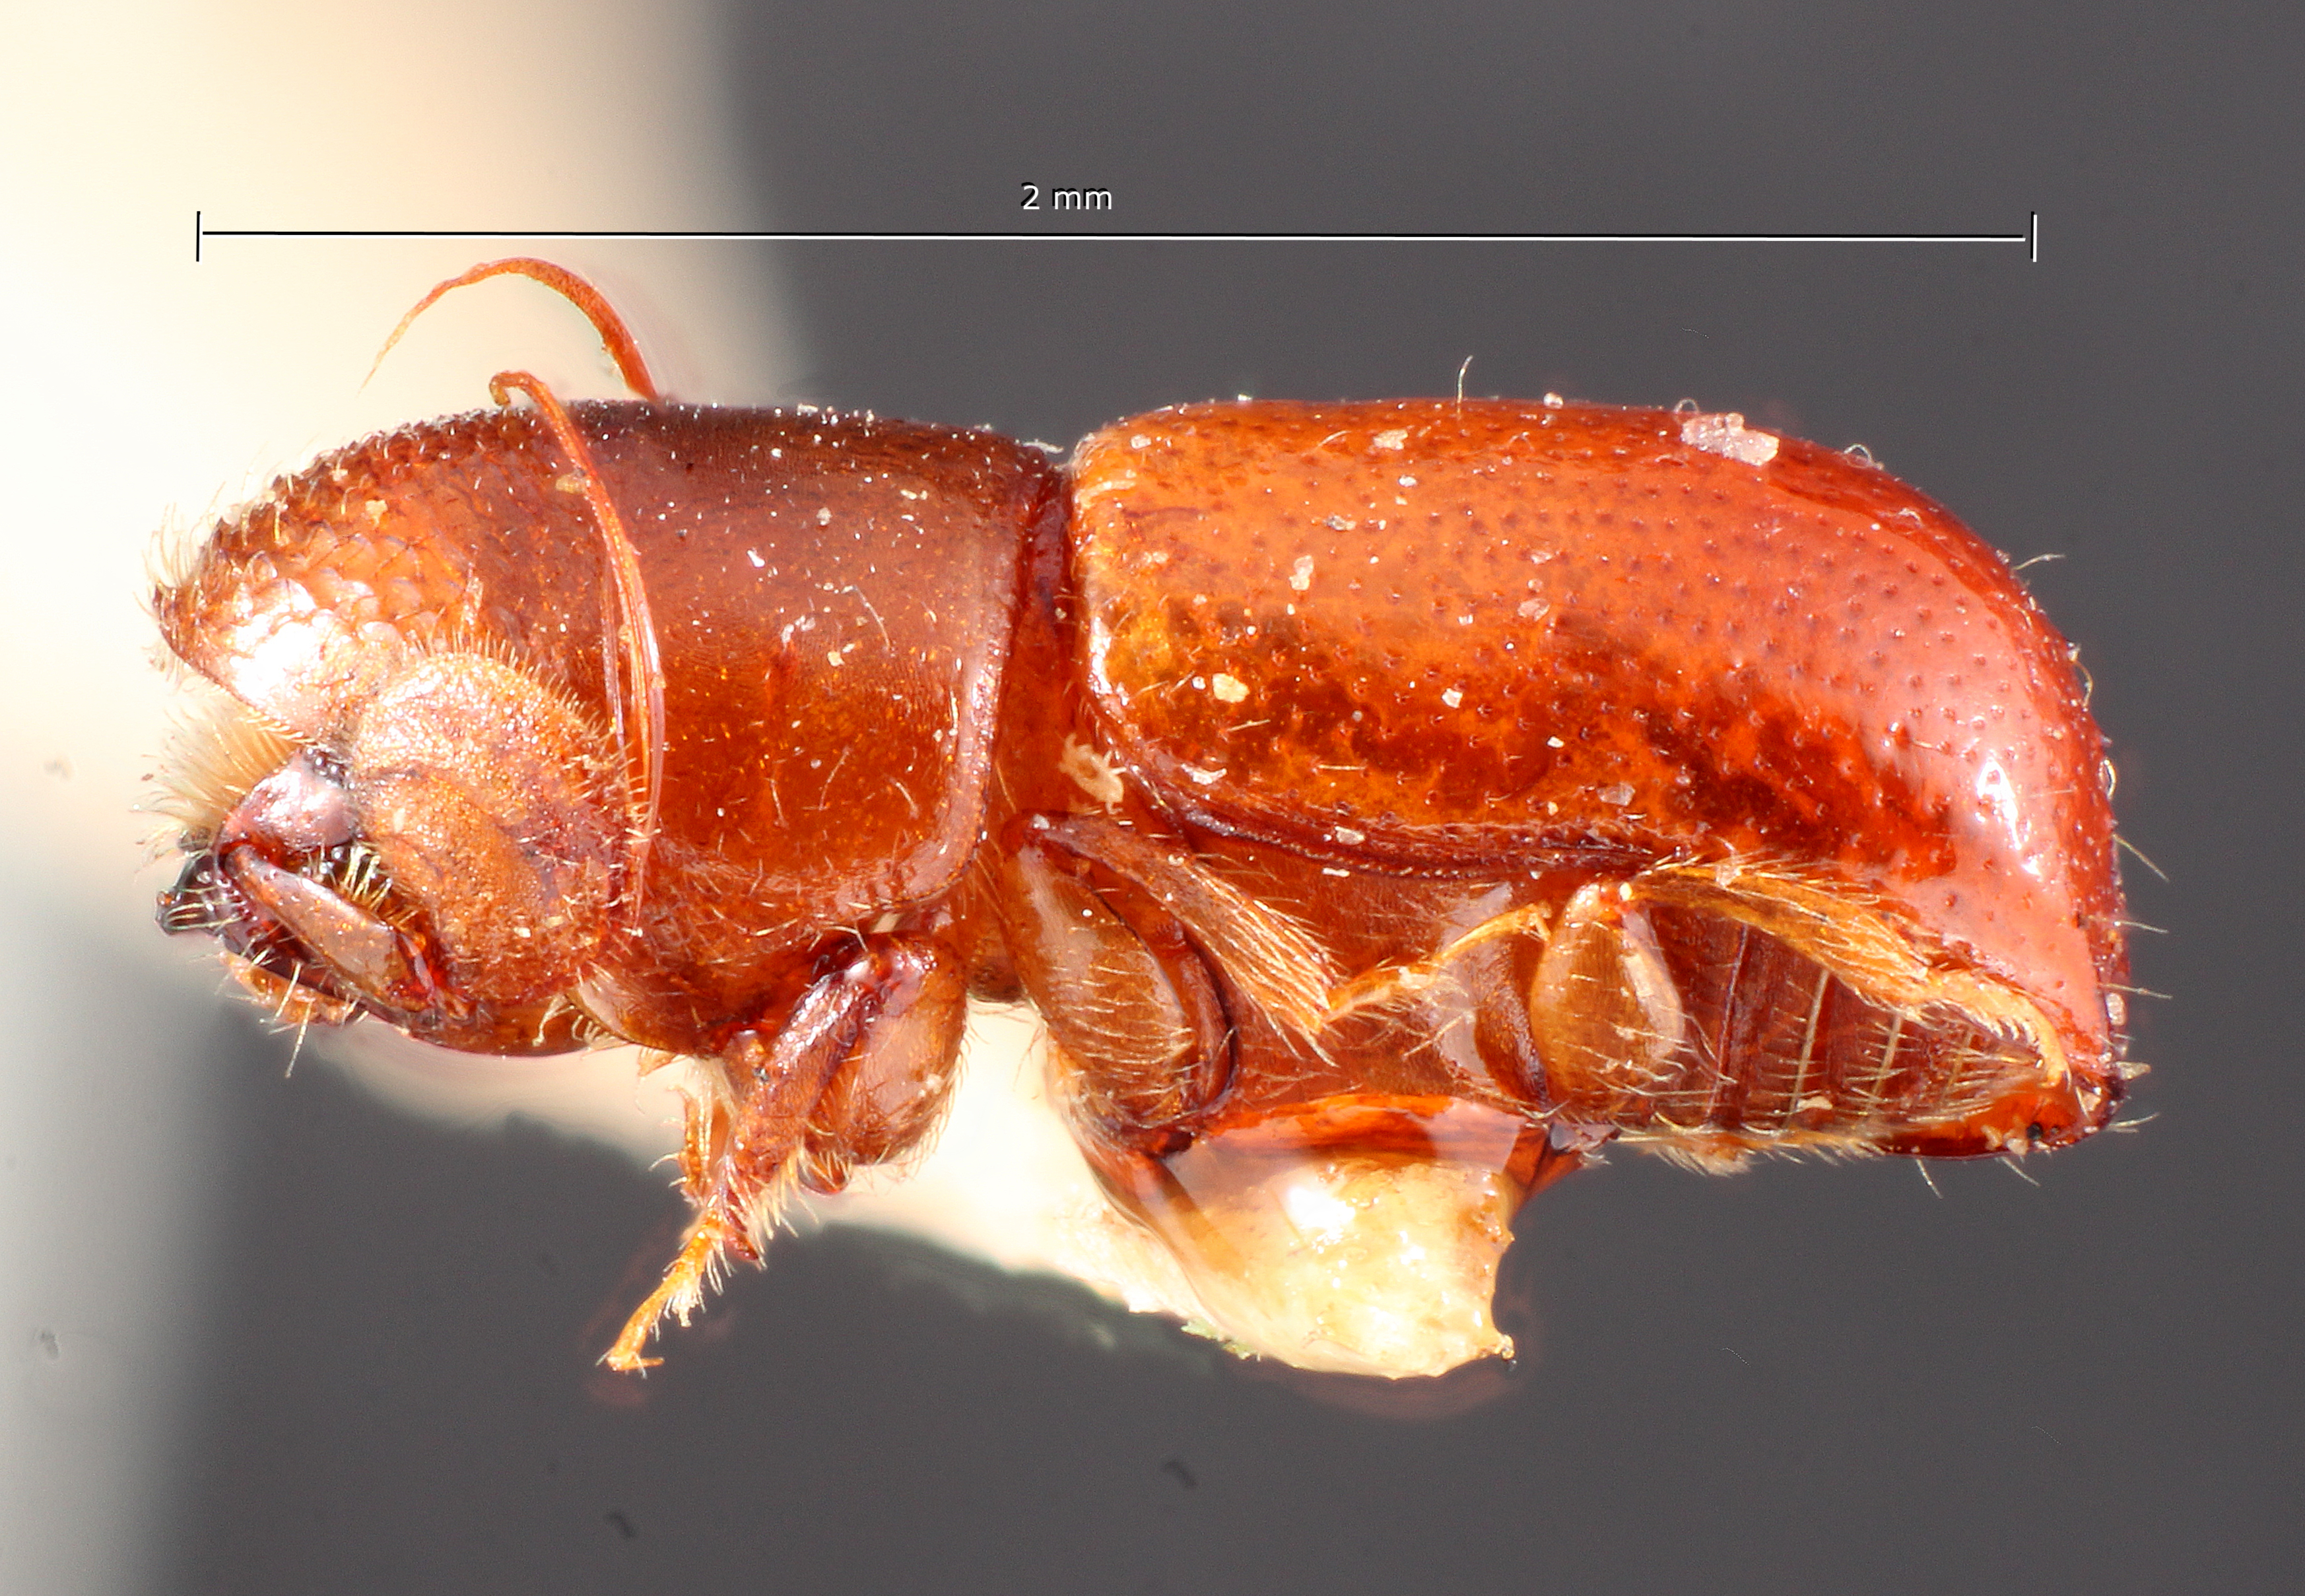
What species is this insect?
Corthylus spinifer
